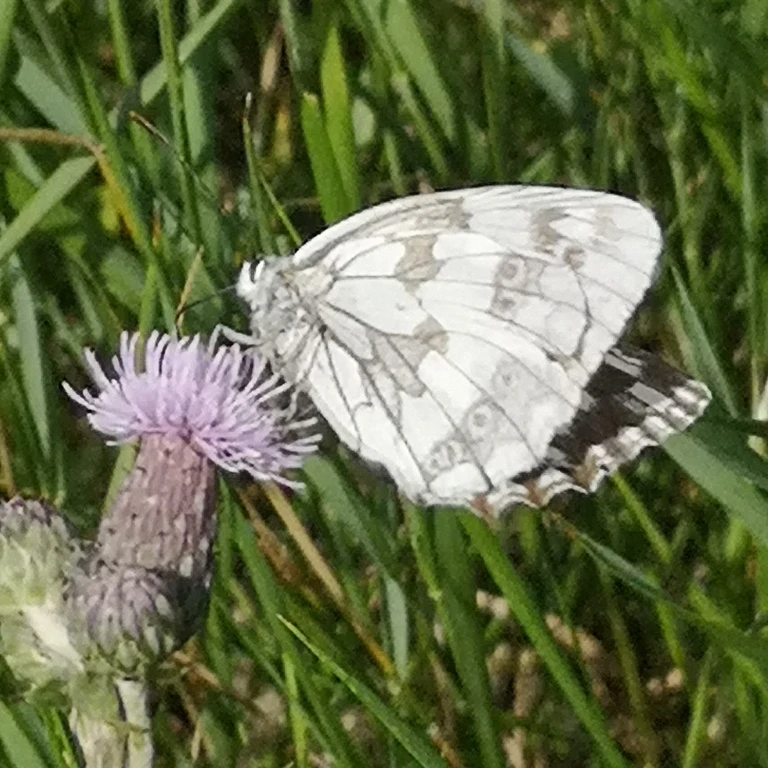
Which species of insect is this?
Melanargia galathea
